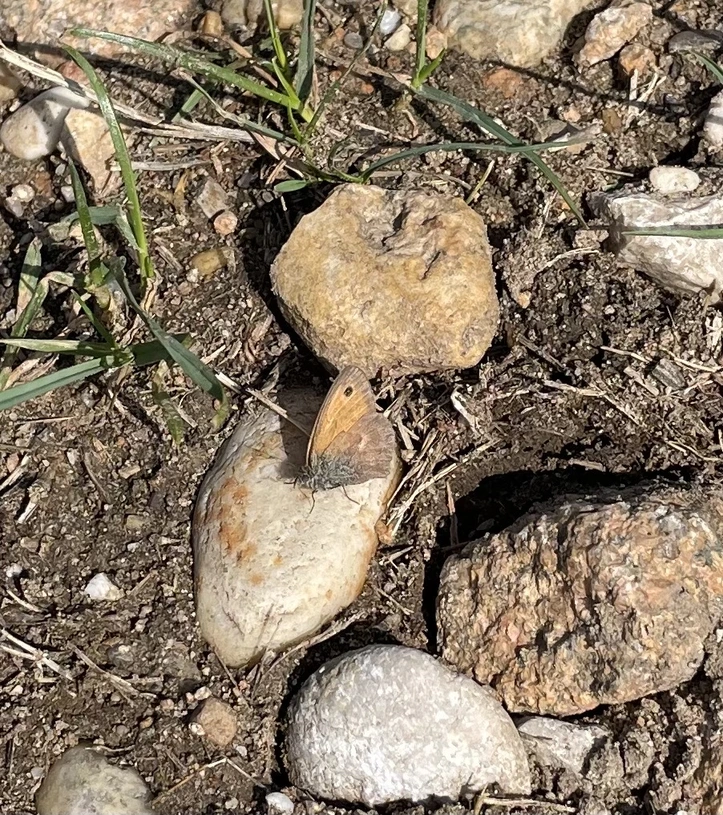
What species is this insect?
Coenonympha pamphilus
